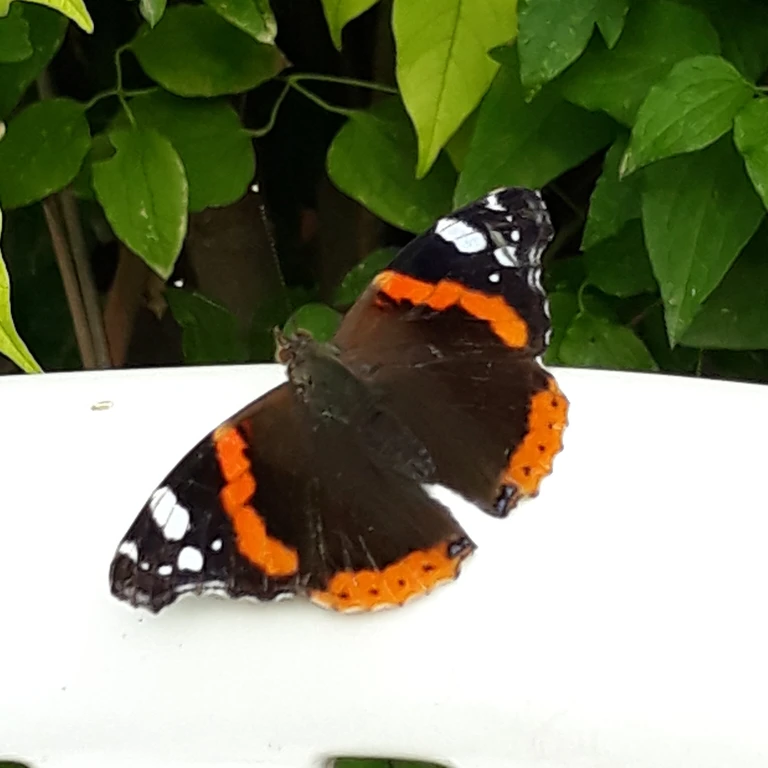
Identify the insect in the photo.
Vanessa atalanta
